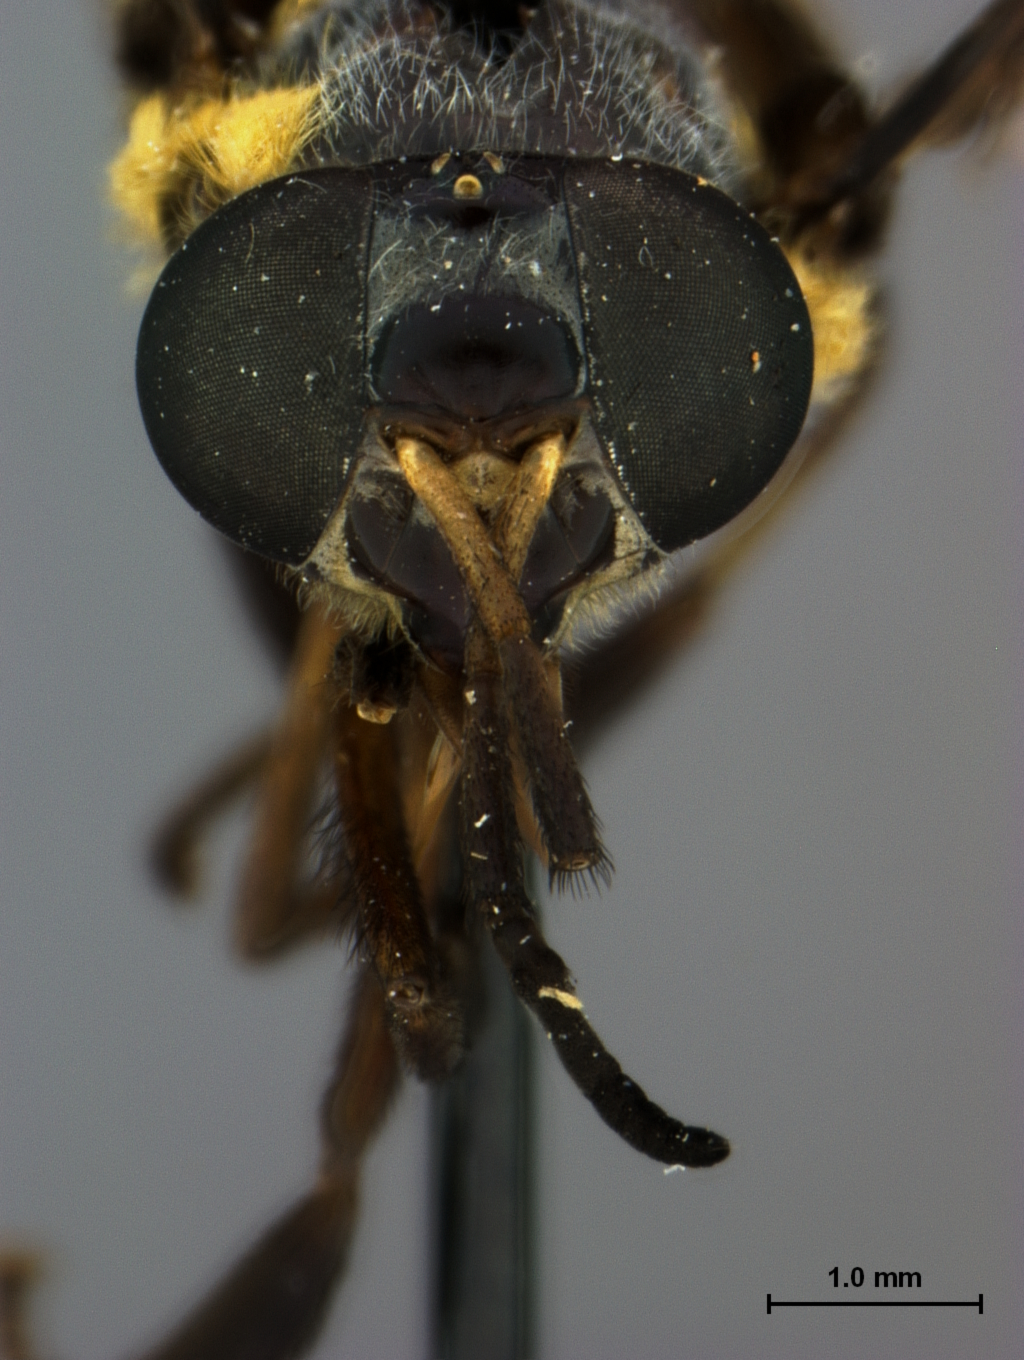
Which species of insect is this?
Chrysops indiana
